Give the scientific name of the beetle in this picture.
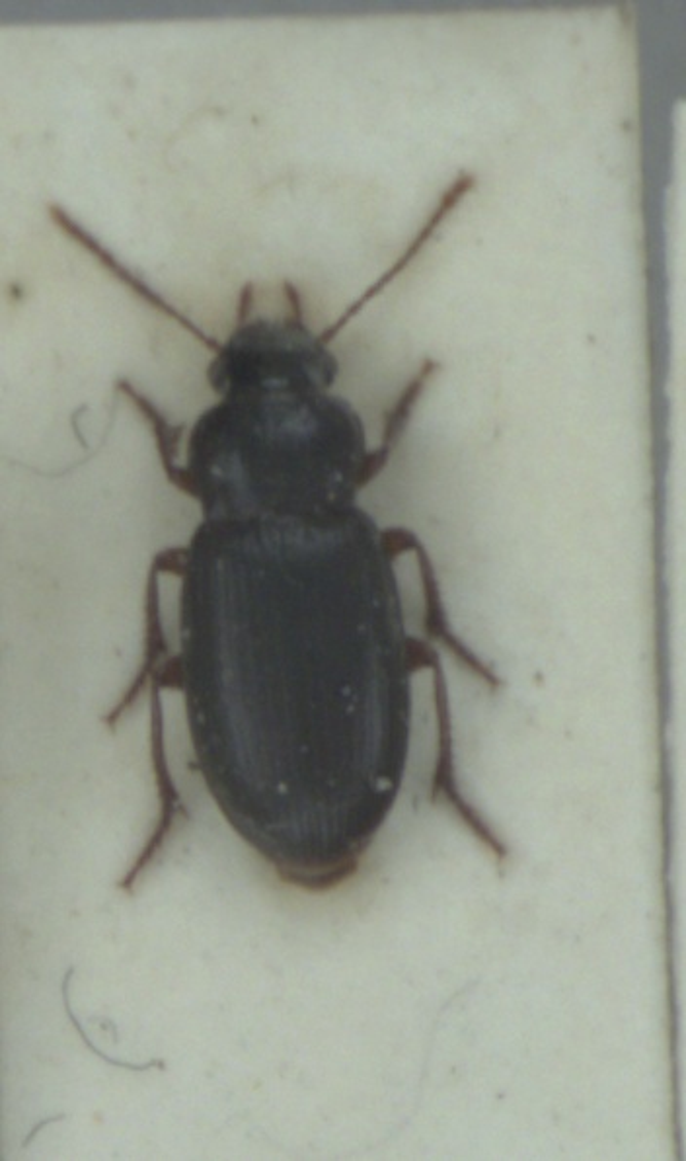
Ophonus rufibarbis
